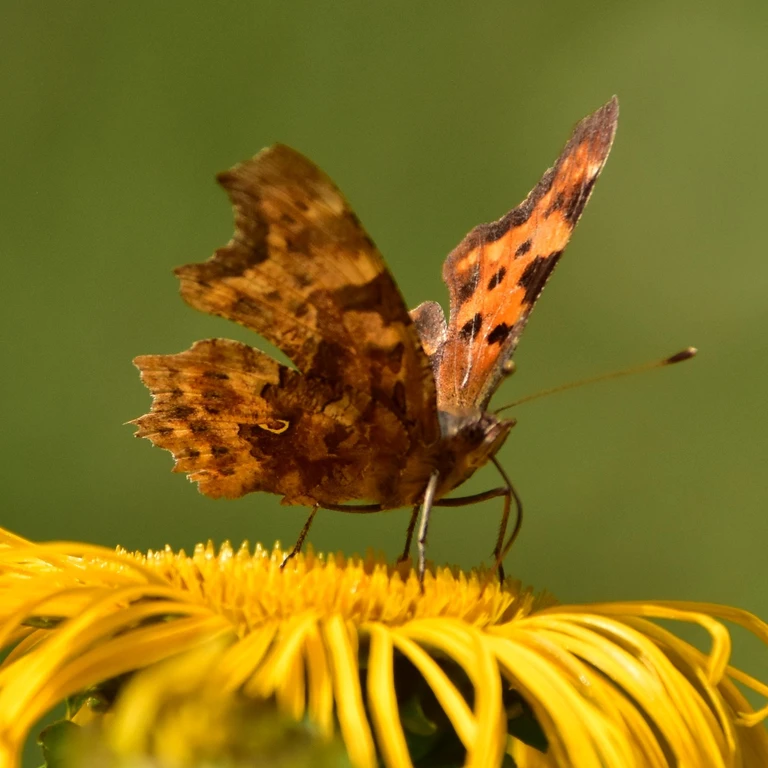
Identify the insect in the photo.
Polygonia c-album
